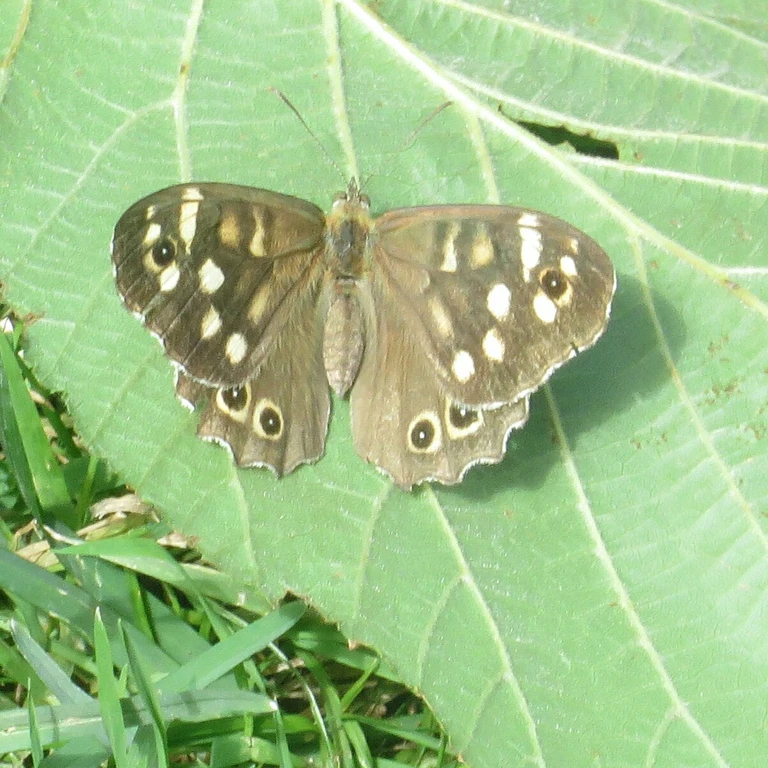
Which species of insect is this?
Pararge aegeria
